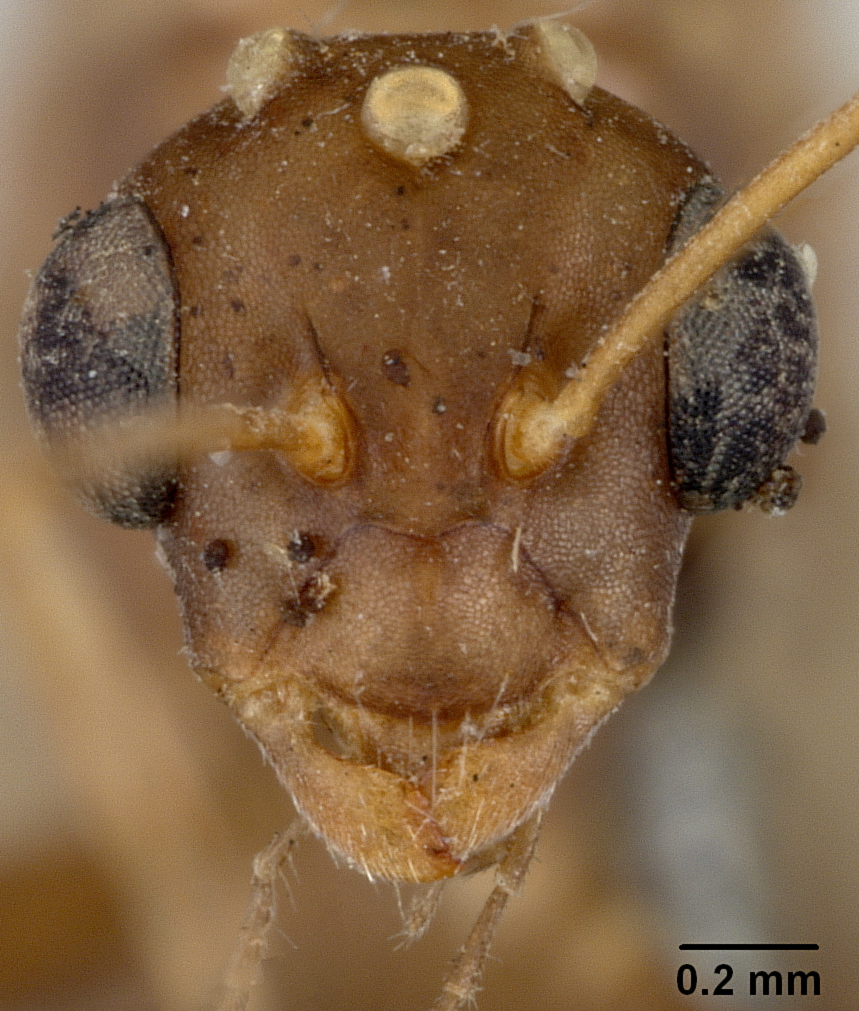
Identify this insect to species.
Camponotus macilentus
